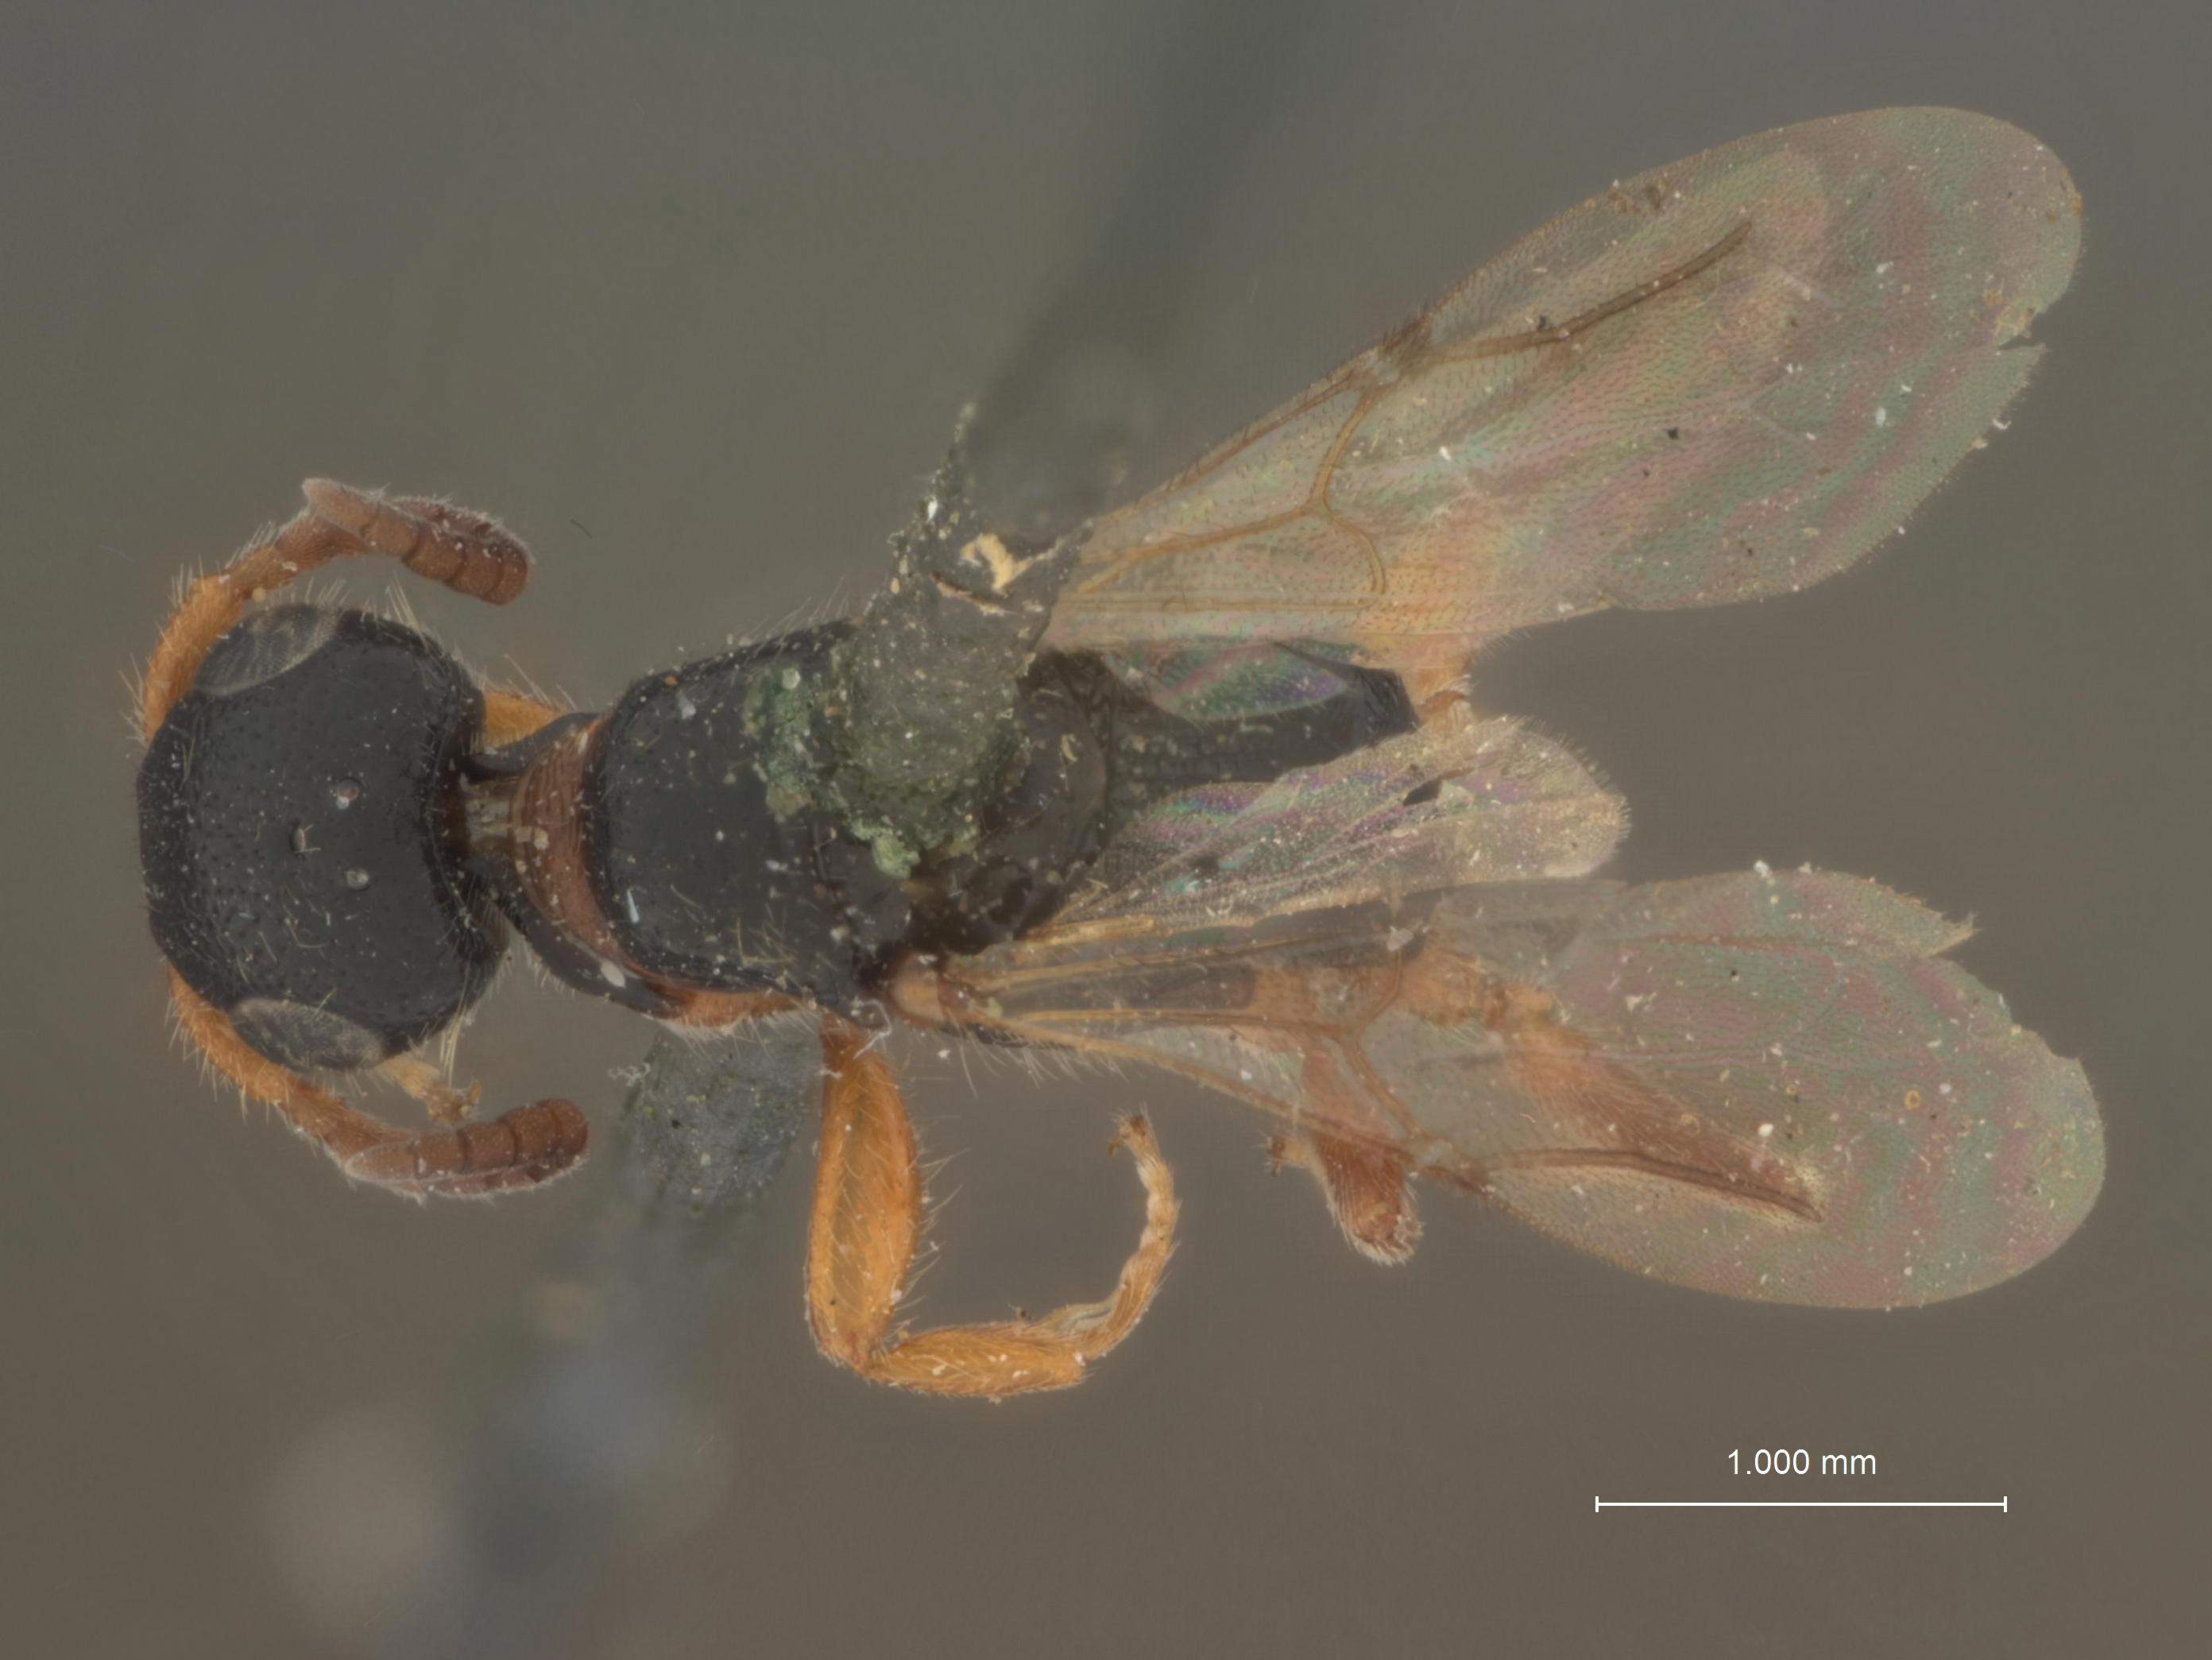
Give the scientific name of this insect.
Epyris columbianus
